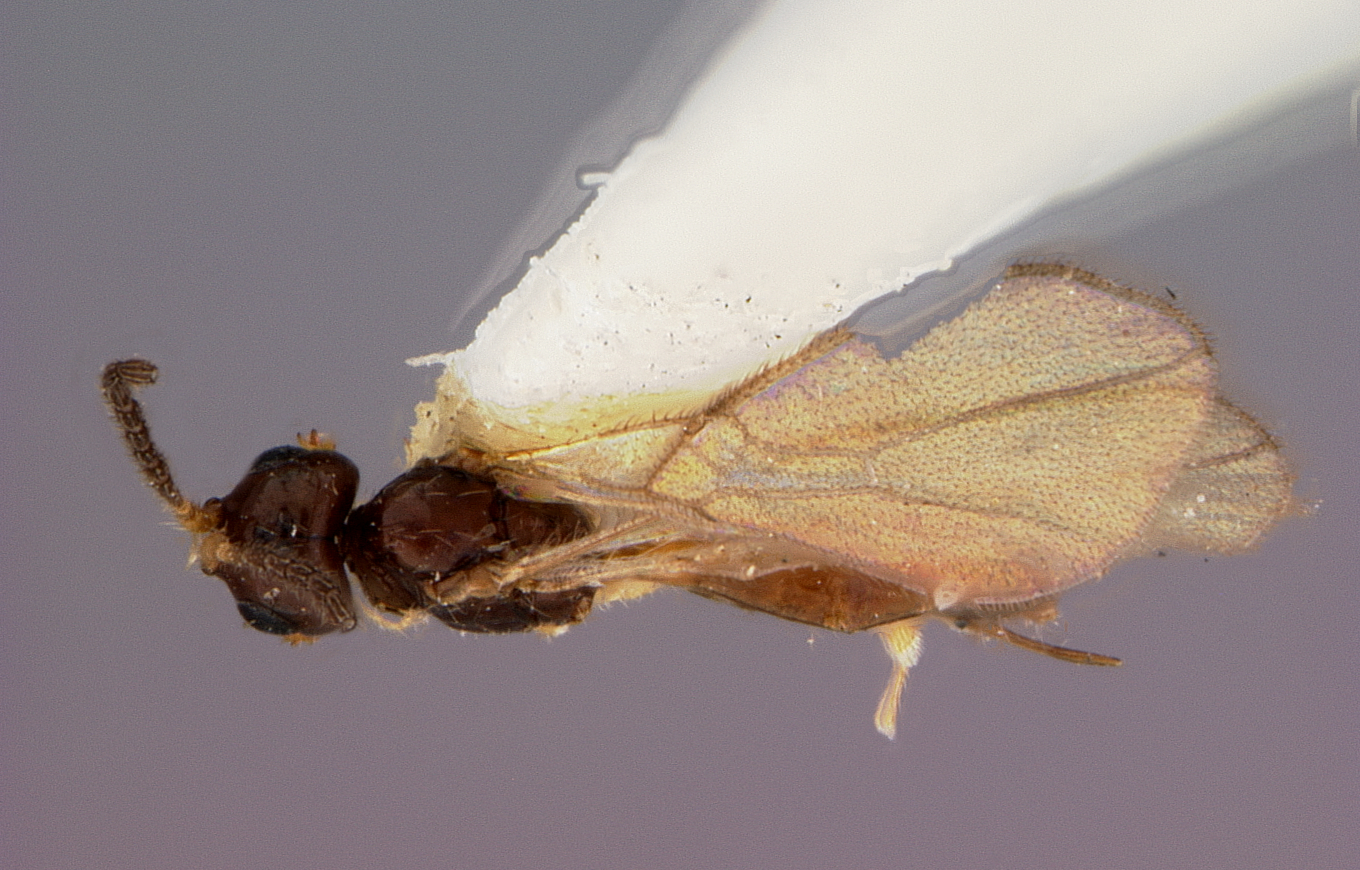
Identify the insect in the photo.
Aspilota smithi
